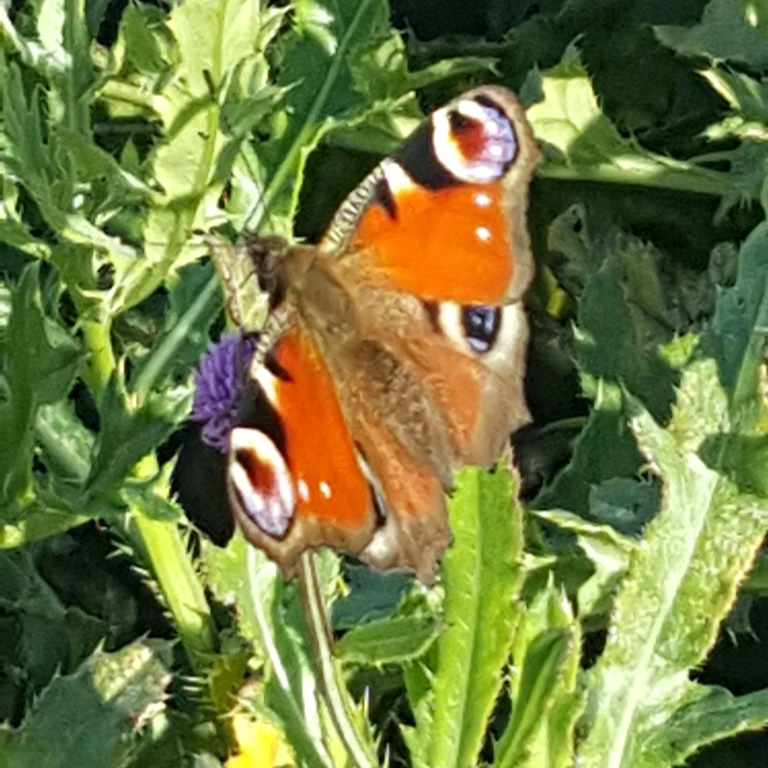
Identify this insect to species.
Aglais io
